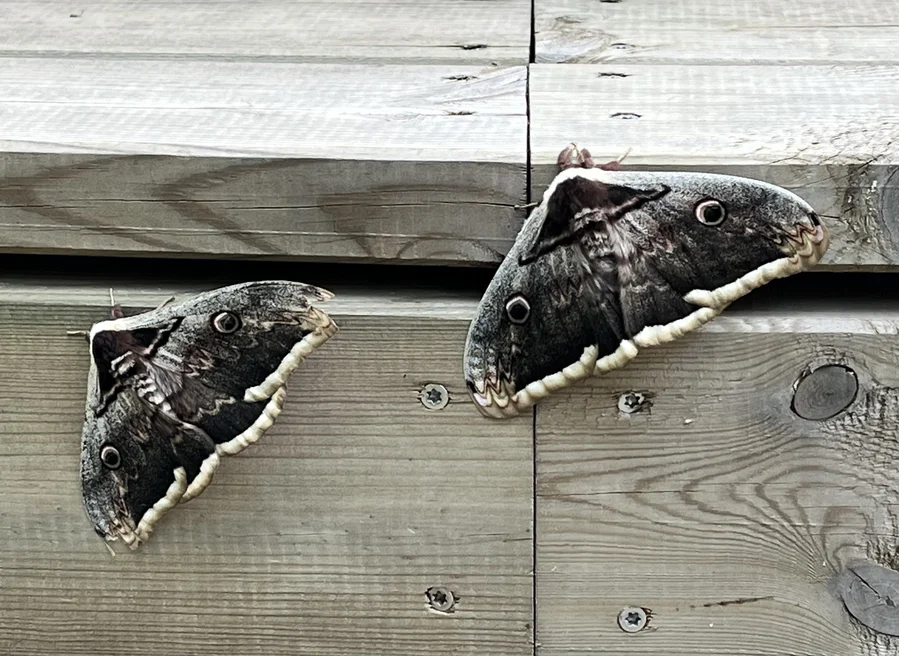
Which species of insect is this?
Saturnia pyri
